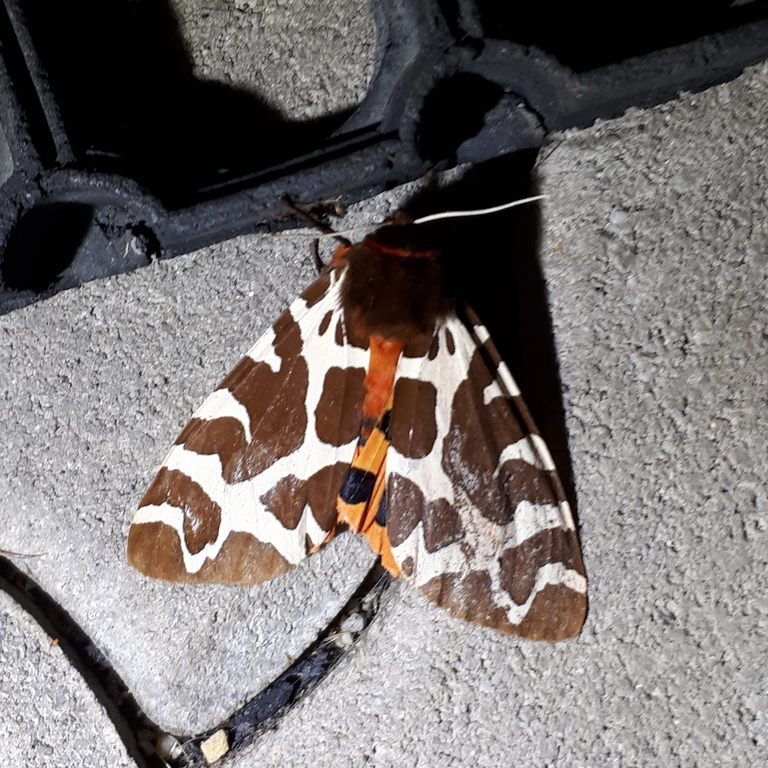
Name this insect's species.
Arctia caja
